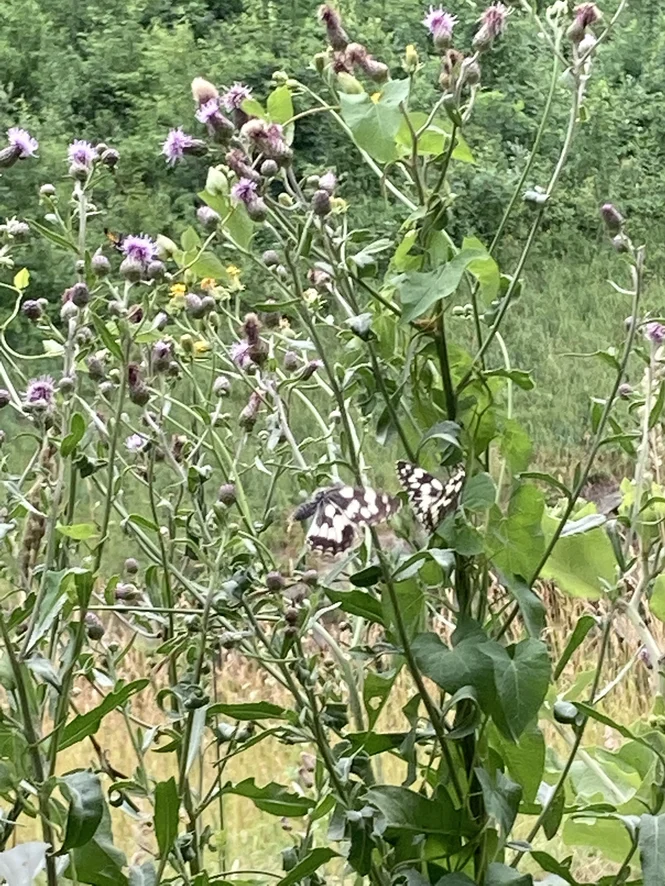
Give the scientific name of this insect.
Melanargia galathea
